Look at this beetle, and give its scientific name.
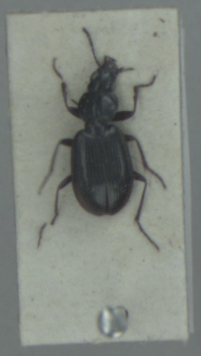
Agonum fuliginosum
